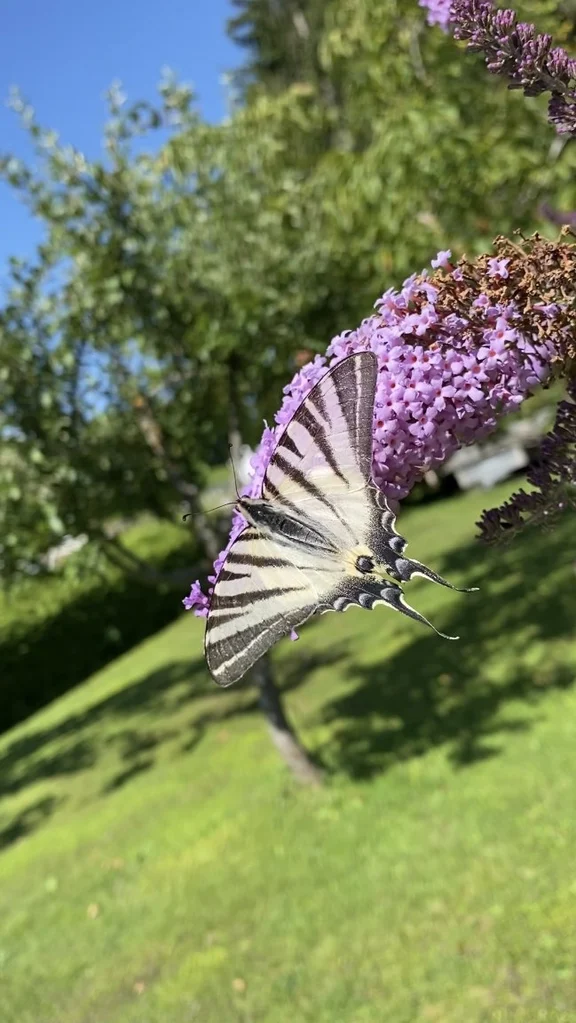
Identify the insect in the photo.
Iphiclides podalirius
